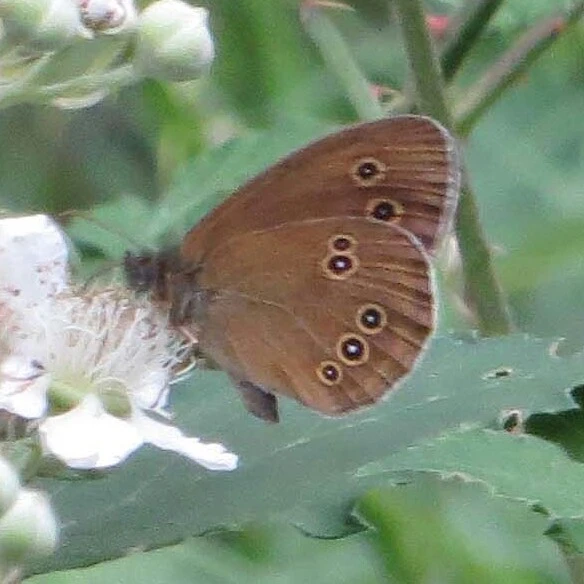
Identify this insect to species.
Aphantopus hyperantus
